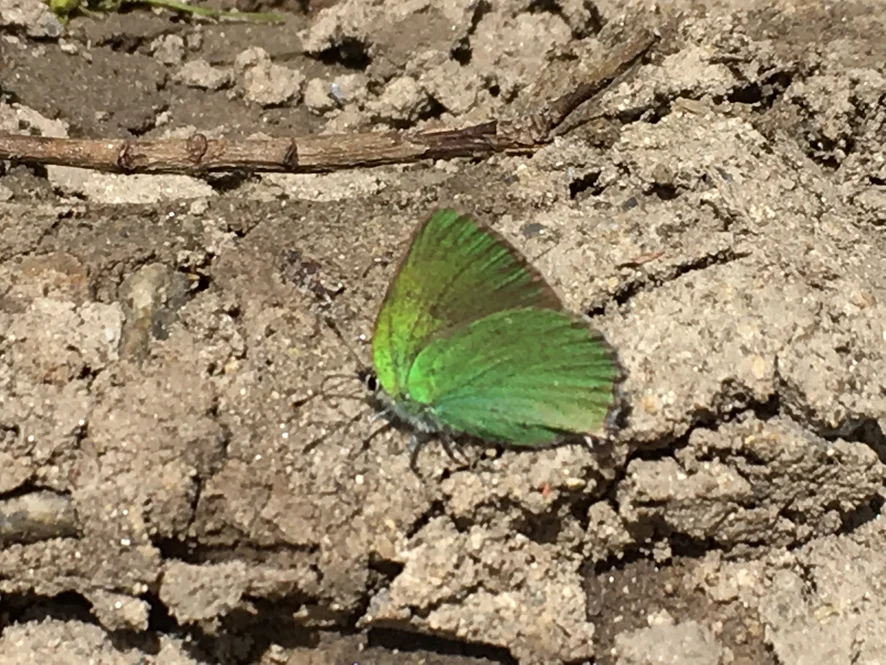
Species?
Callophrys rubi
